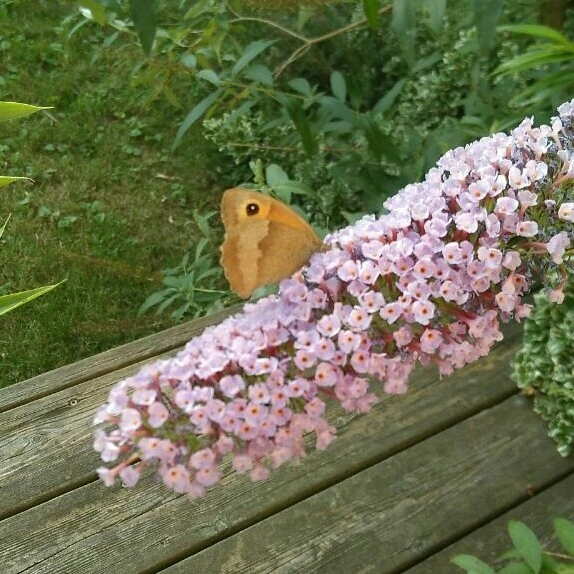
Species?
Maniola jurtina
